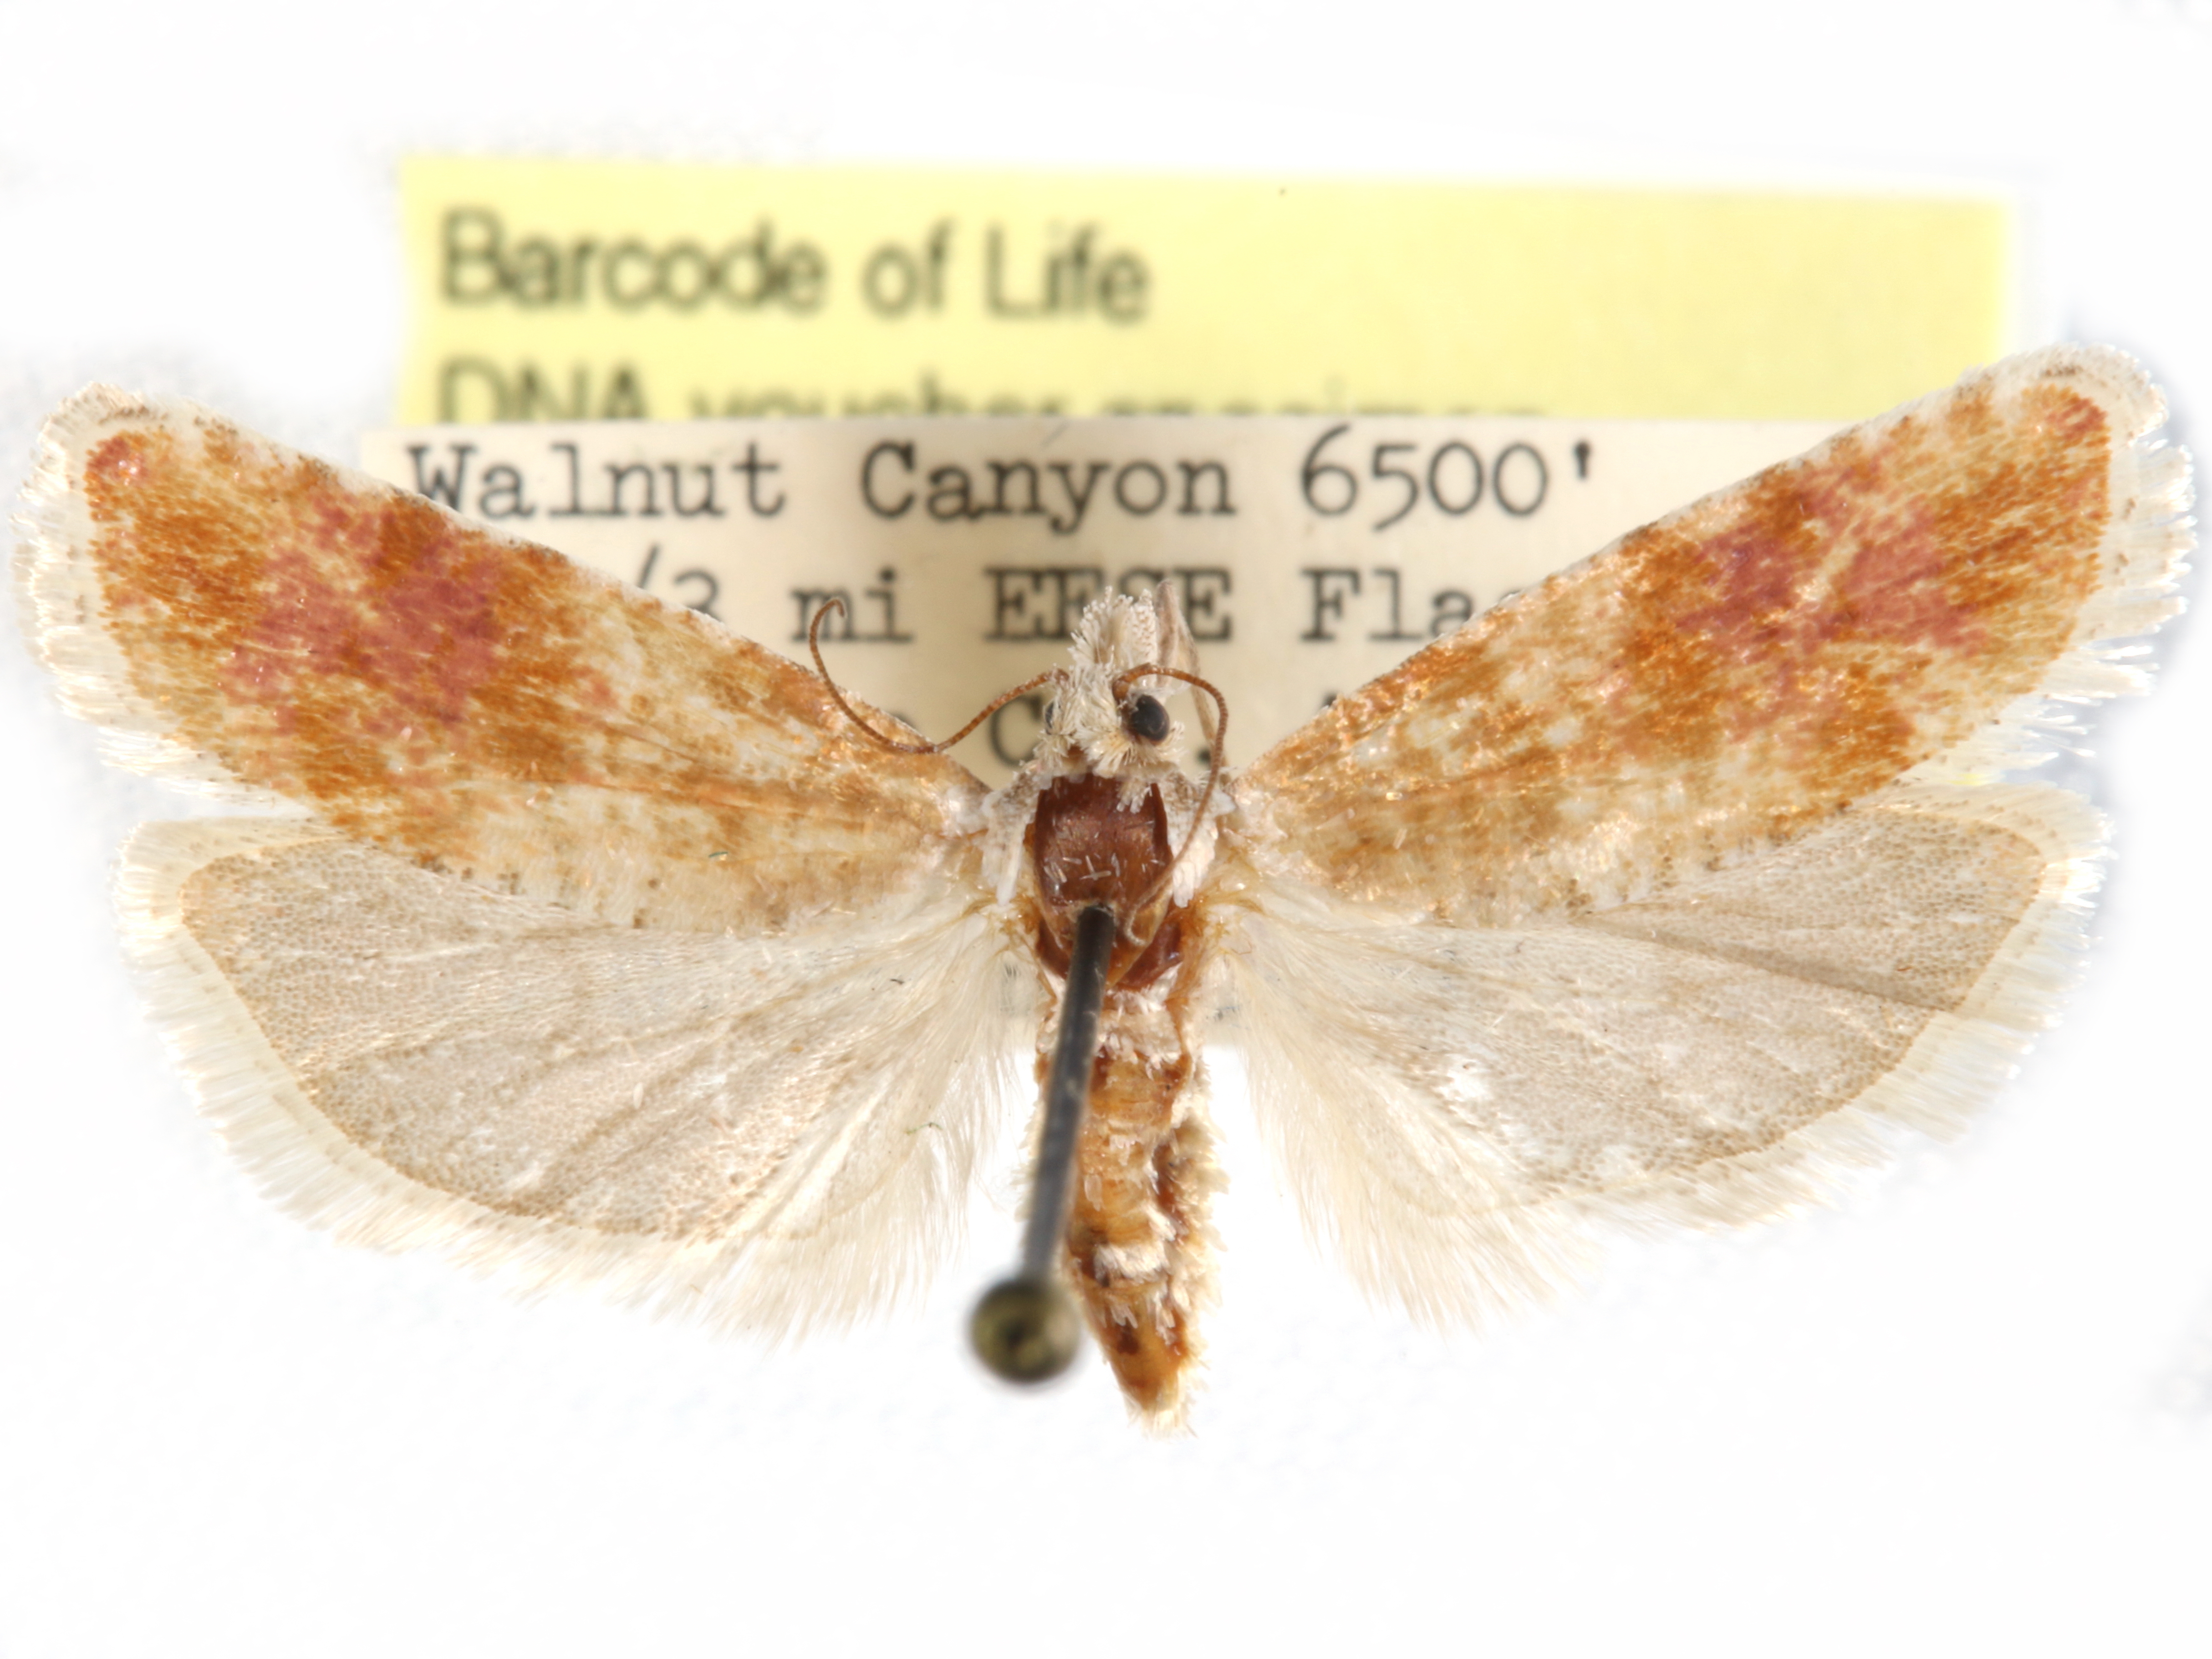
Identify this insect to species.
Rhyacionia versicolor
